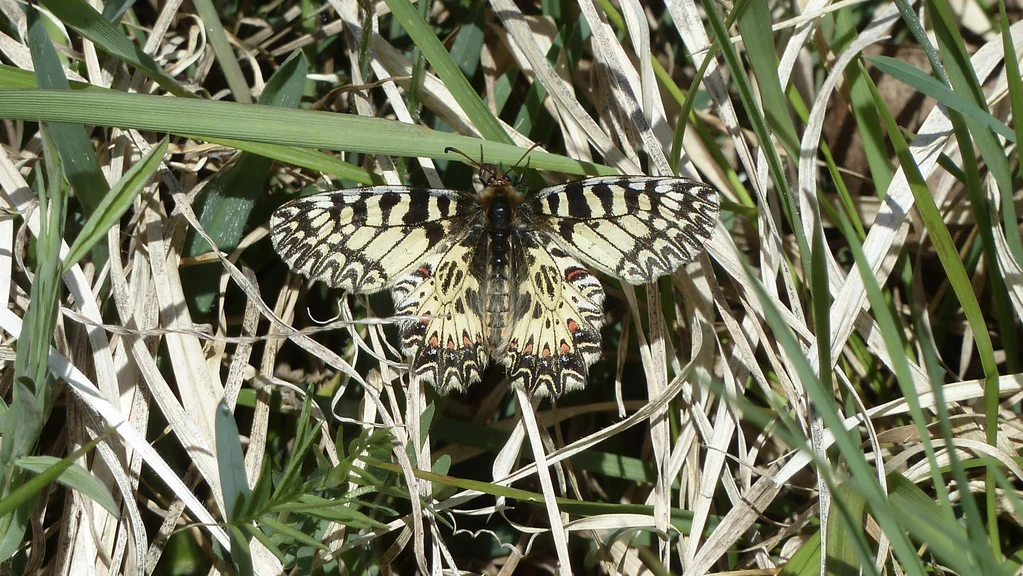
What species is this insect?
Zerynthia polyxena
